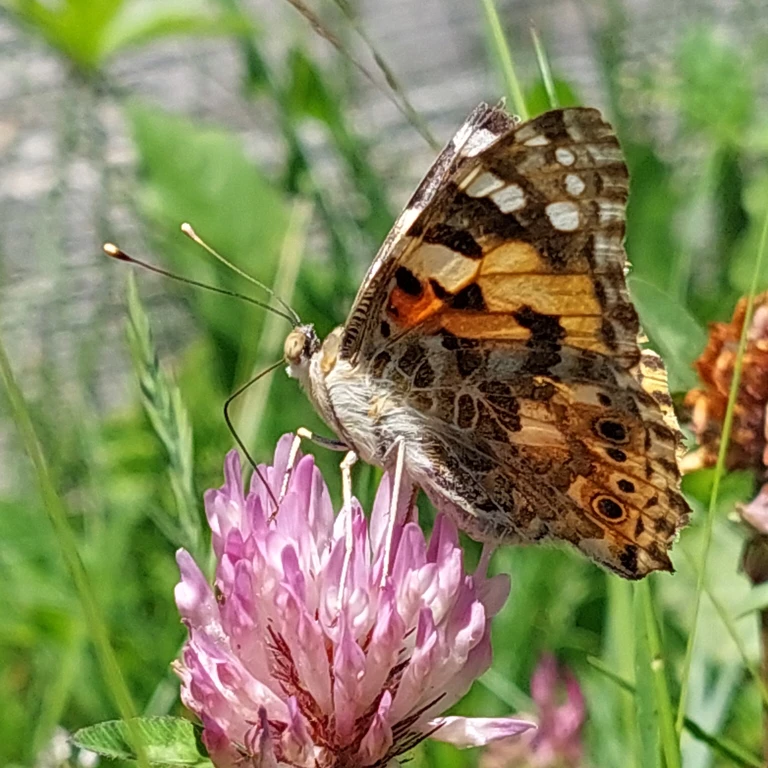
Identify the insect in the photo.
Vanessa cardui
